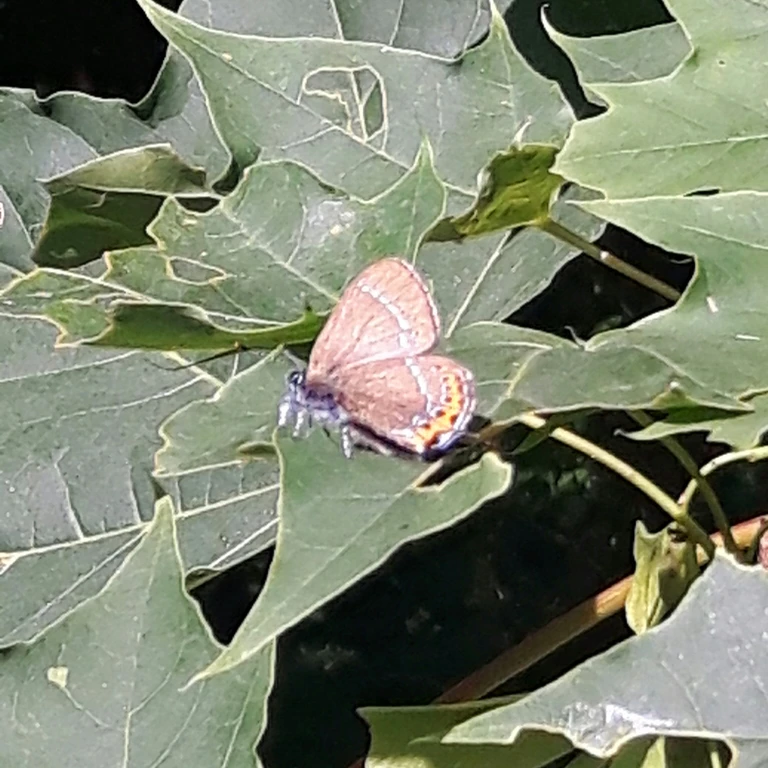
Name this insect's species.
Satyrium pruni (also Fixsenia pruni)
